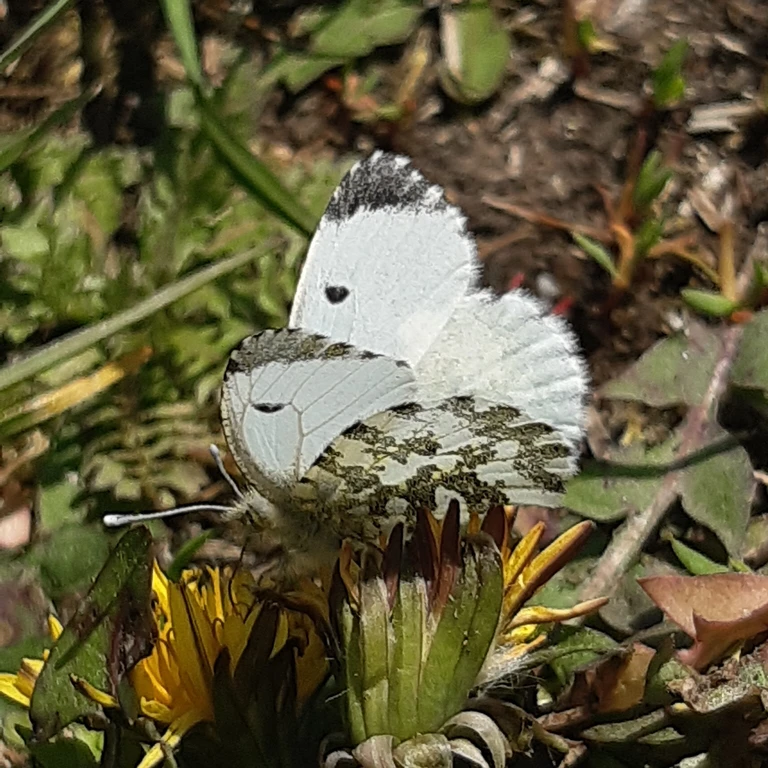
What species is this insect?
Anthocharis cardamines
